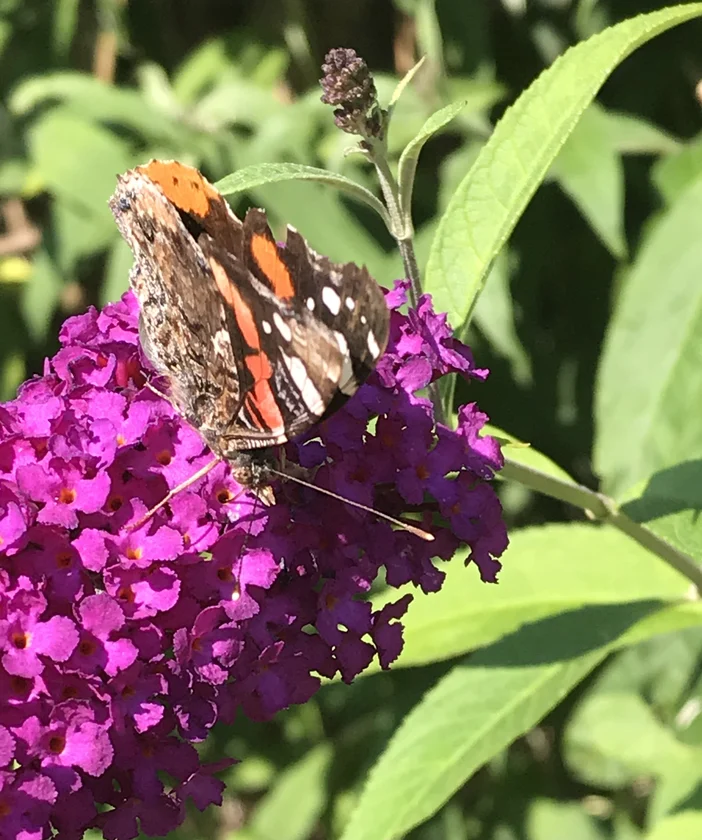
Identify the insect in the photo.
Vanessa atalanta
